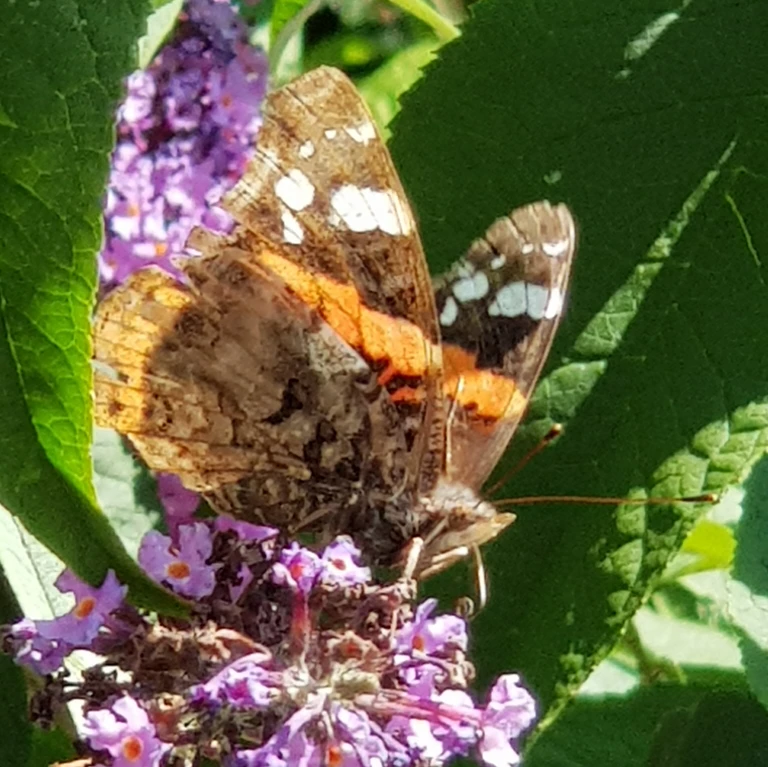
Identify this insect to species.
Vanessa atalanta
